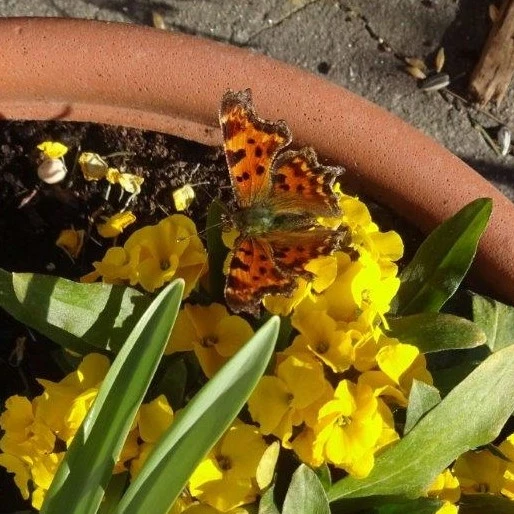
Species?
Polygonia c-album
